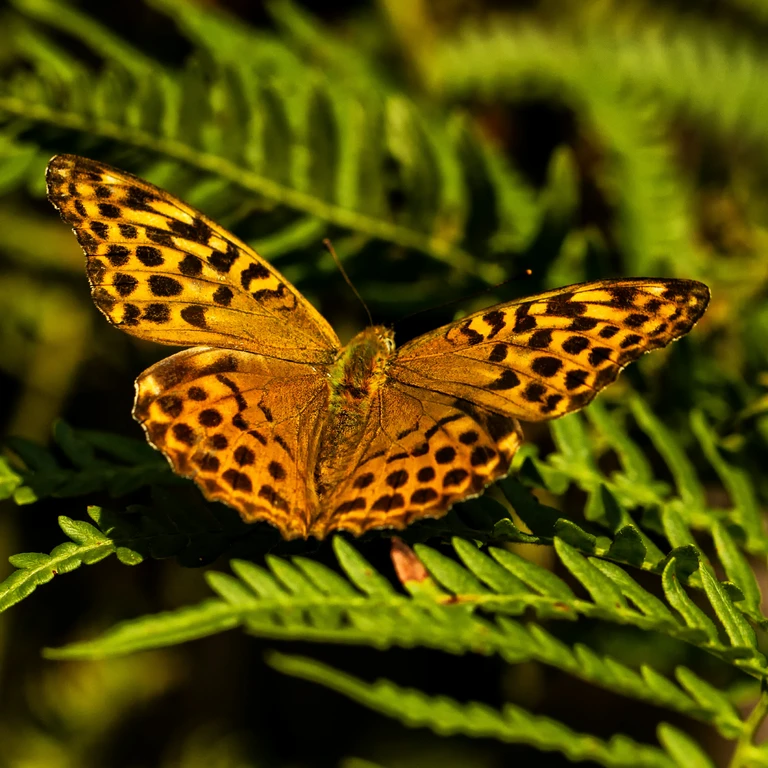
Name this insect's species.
Argynnis paphia
